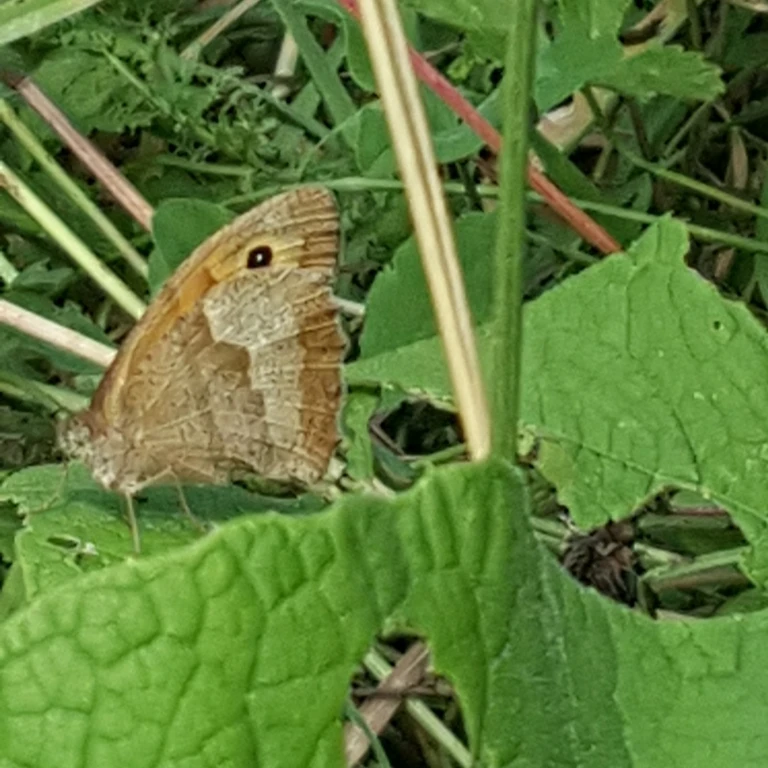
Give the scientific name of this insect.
Maniola jurtina
